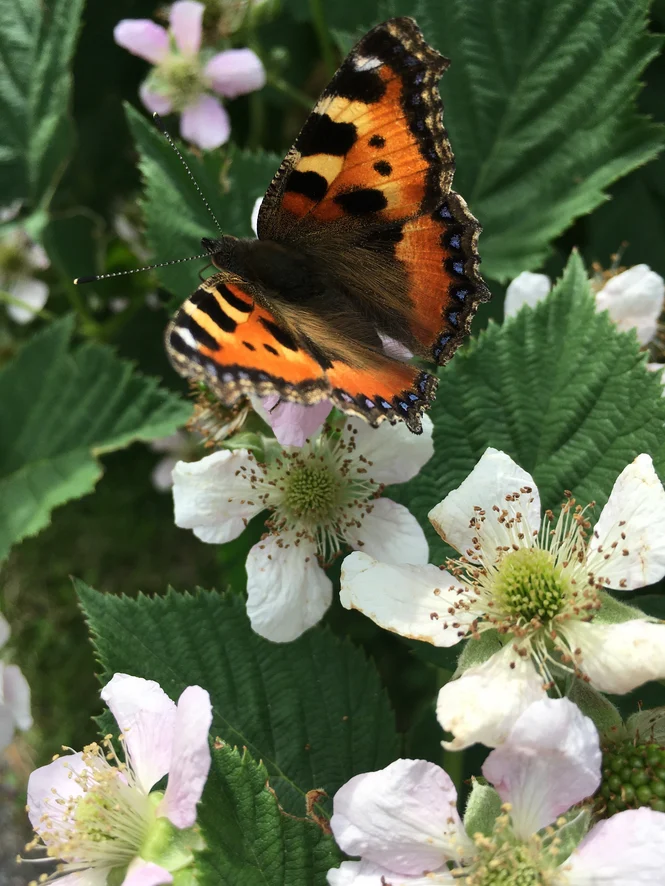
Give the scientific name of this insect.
Aglais urticae
